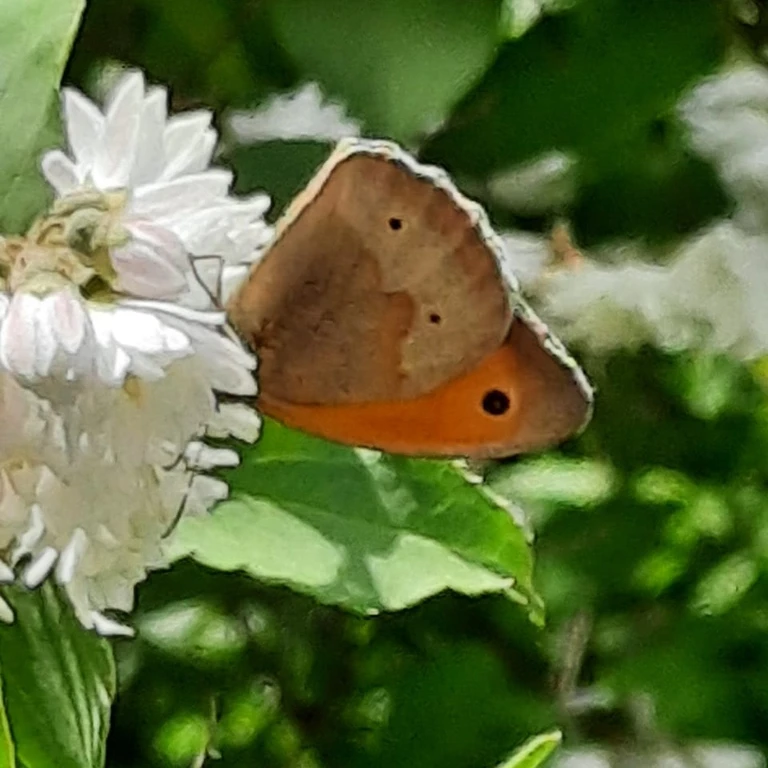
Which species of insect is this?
Maniola jurtina
